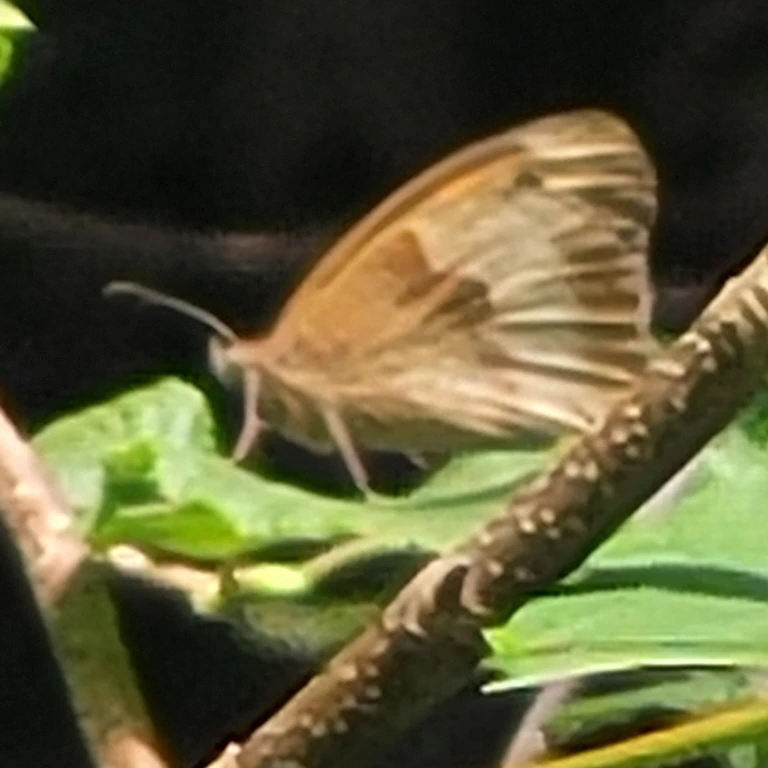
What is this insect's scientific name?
Maniola jurtina
